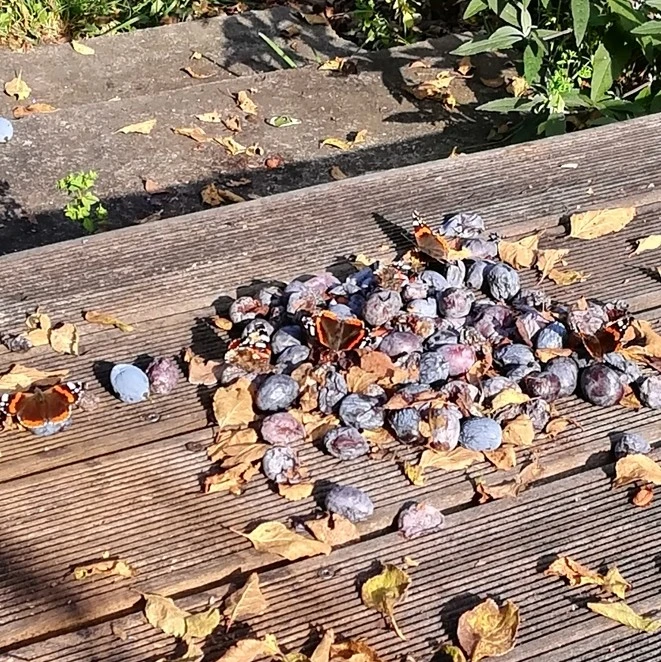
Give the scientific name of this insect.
Vanessa atalanta
